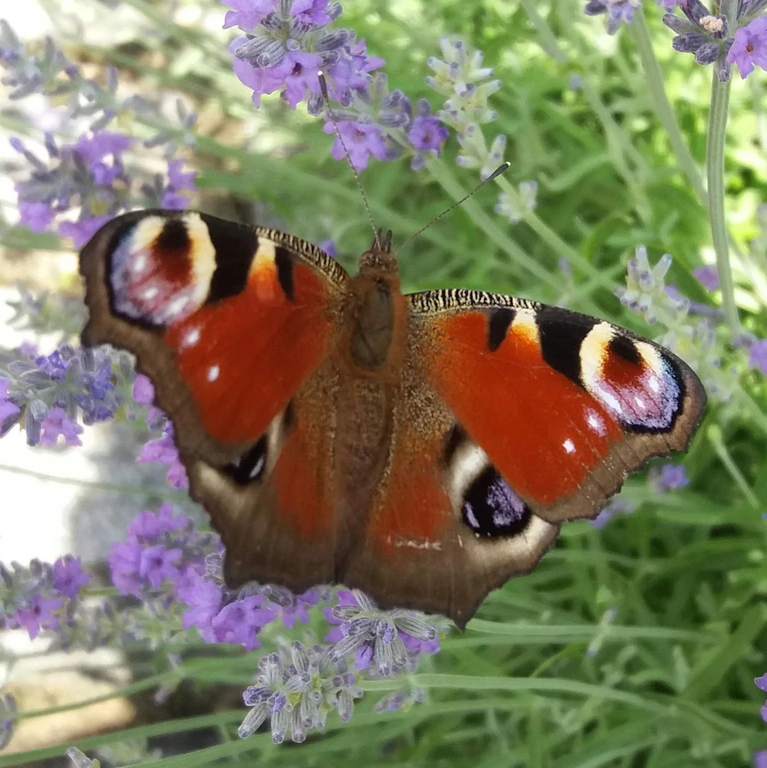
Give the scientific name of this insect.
Aglais io
